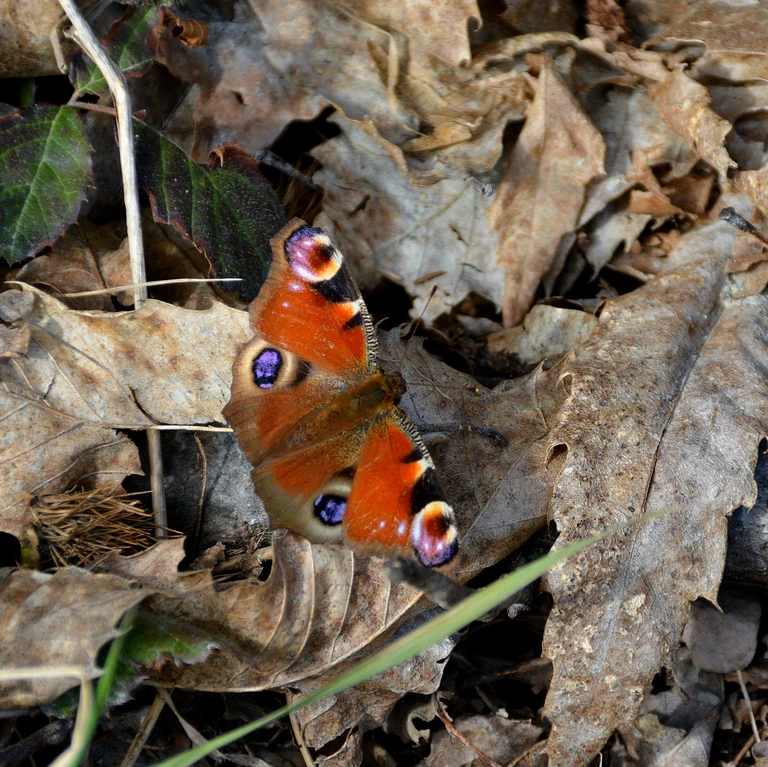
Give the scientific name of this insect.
Aglais io
